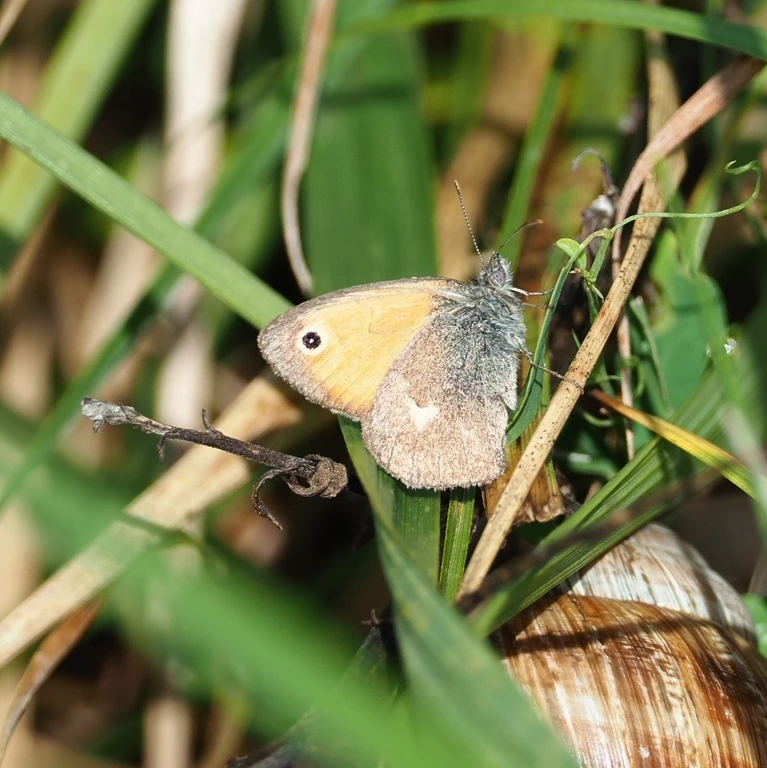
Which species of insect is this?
Coenonympha pamphilus
